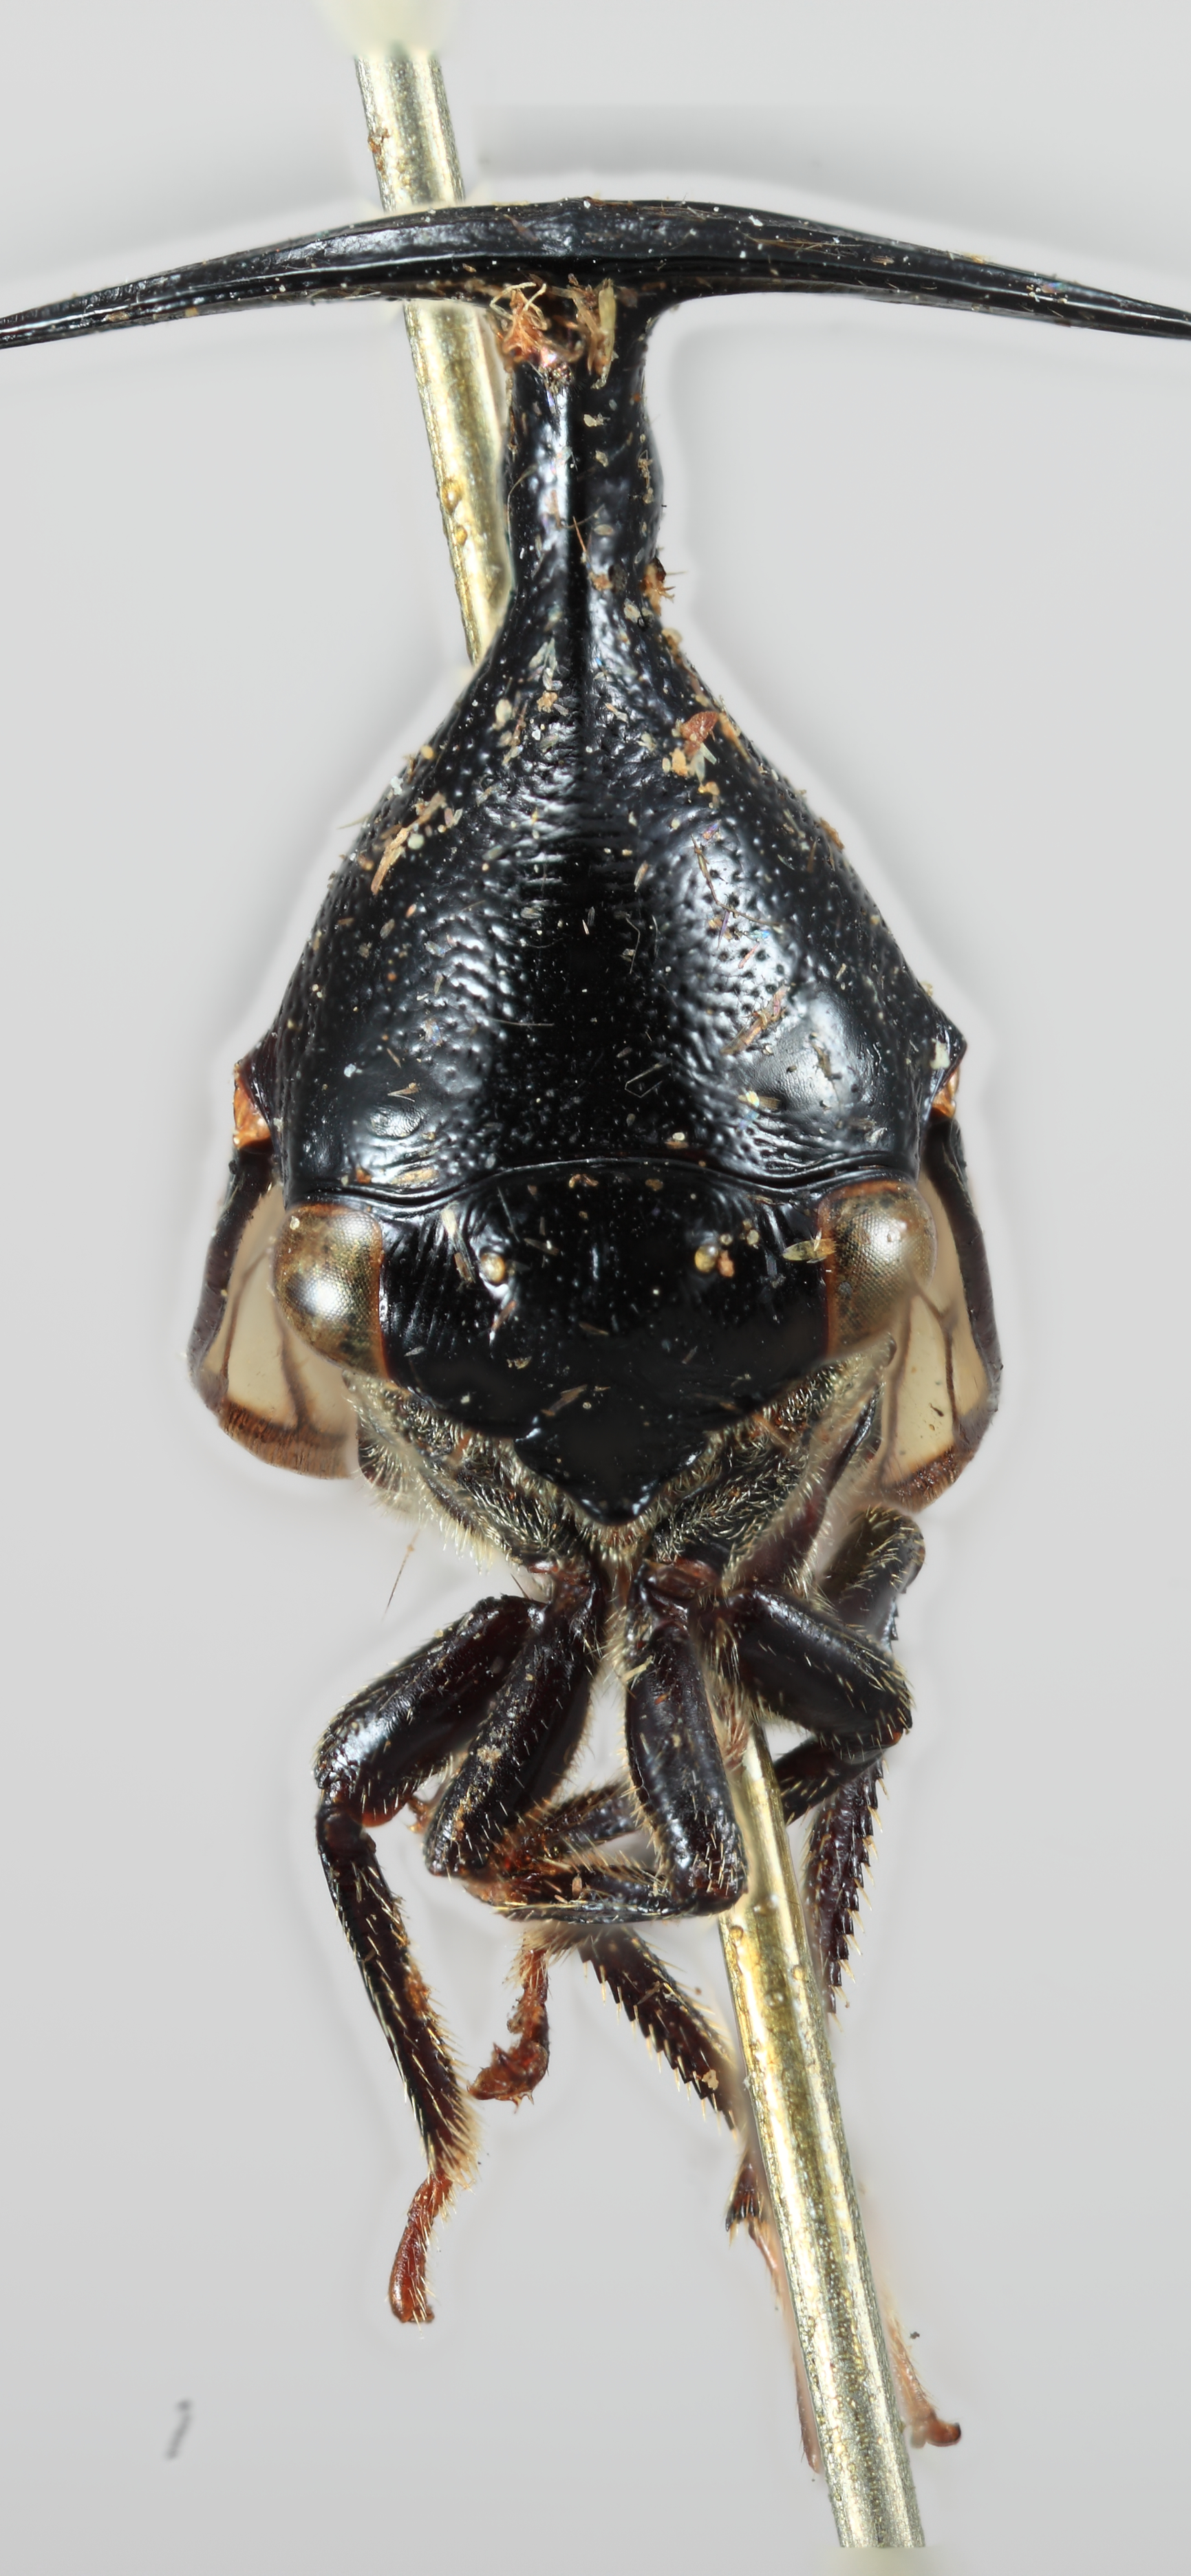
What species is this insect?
Leptobelus elevatus
